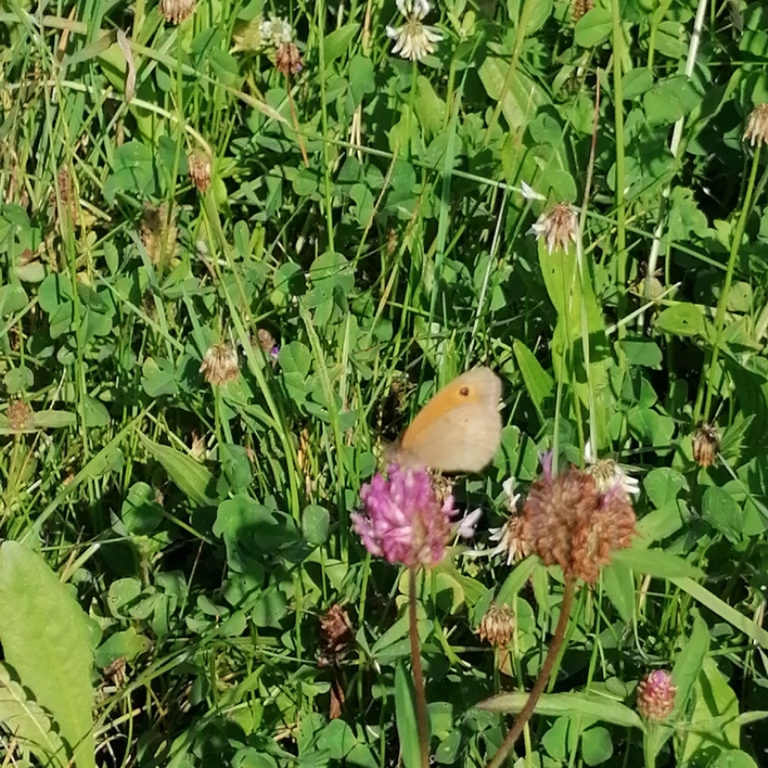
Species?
Maniola jurtina
